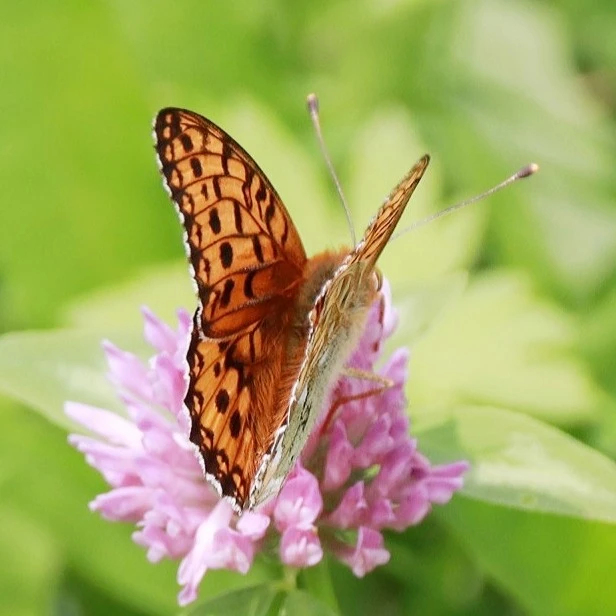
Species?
Speyeria aglaja
